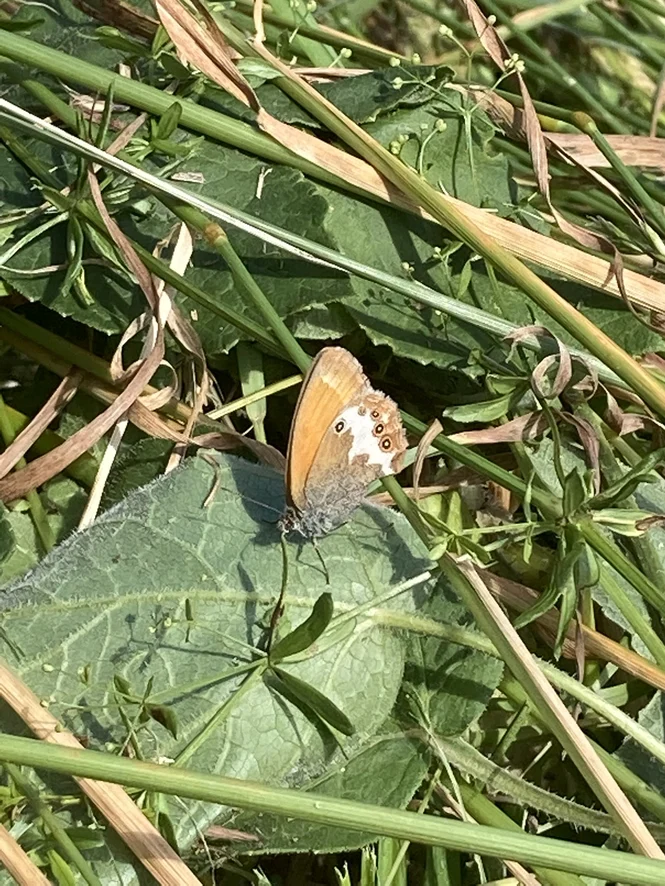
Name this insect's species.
Coenonympha arcania
